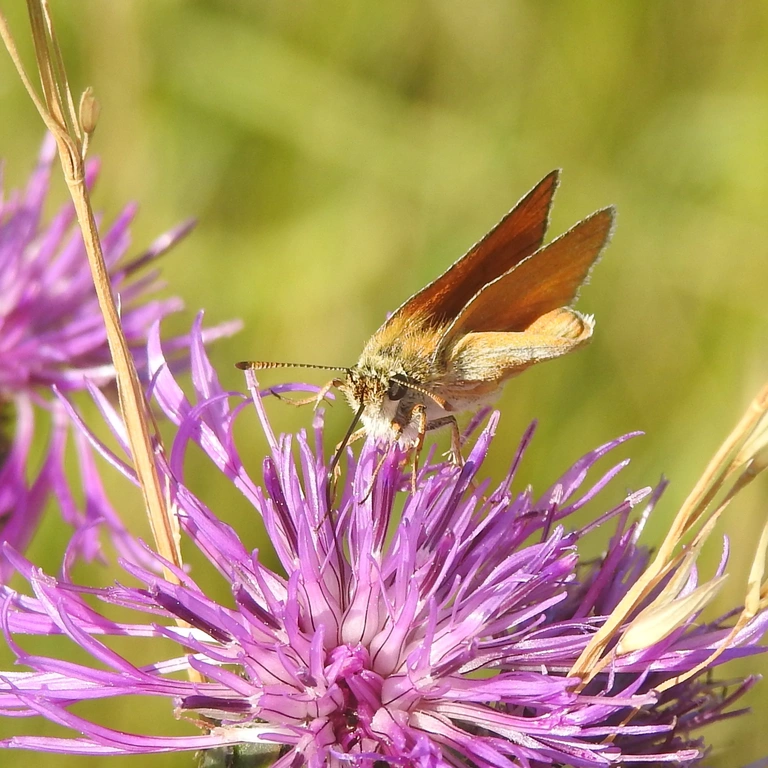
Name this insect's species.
Thymelicus sylvestris
